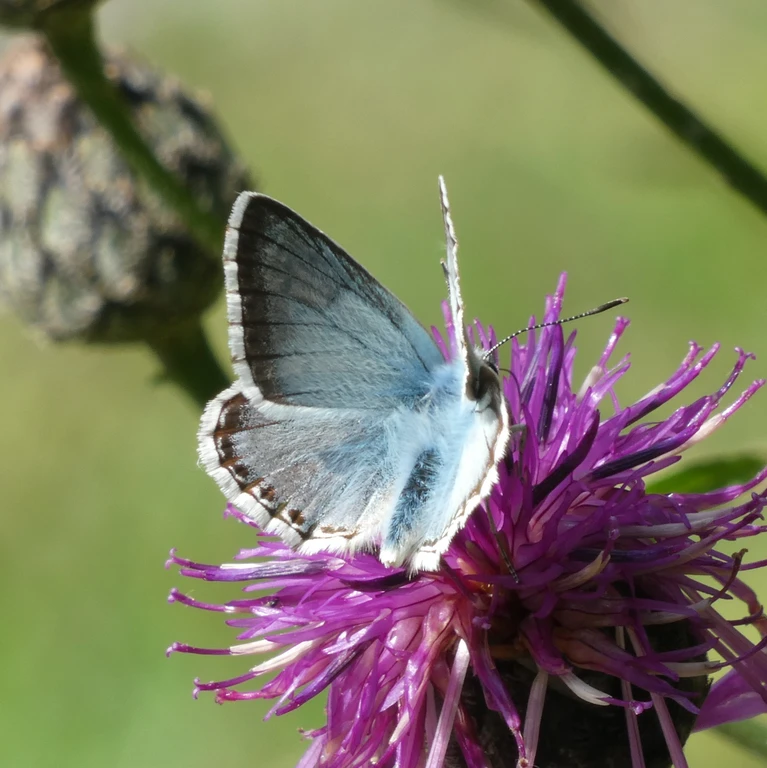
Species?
Lysandra coridon
